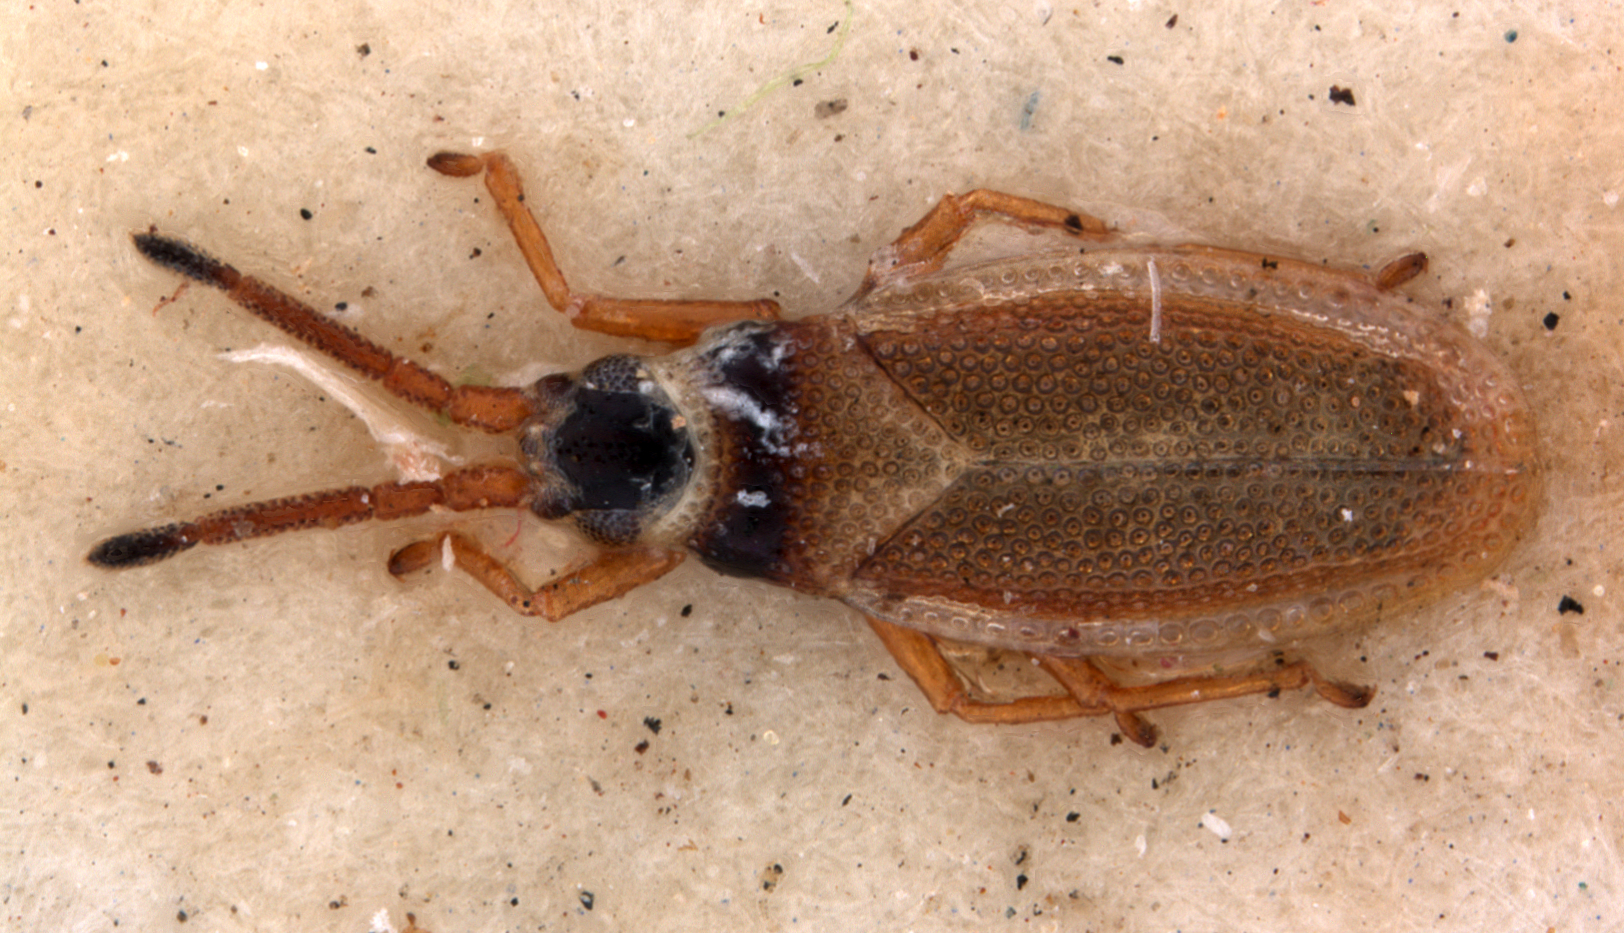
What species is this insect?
Agramma scitula
